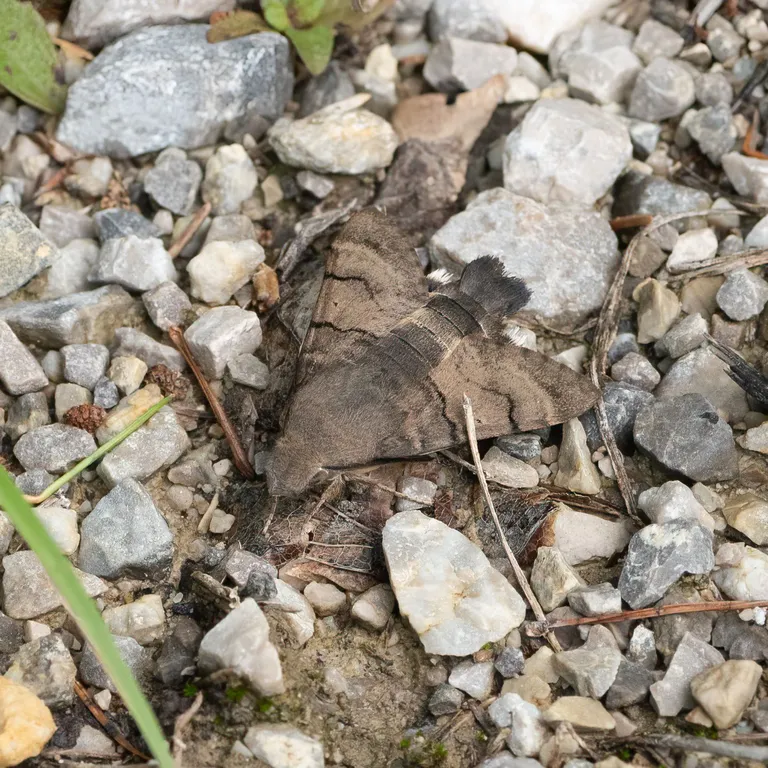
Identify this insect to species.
Macroglossum stellatarum
